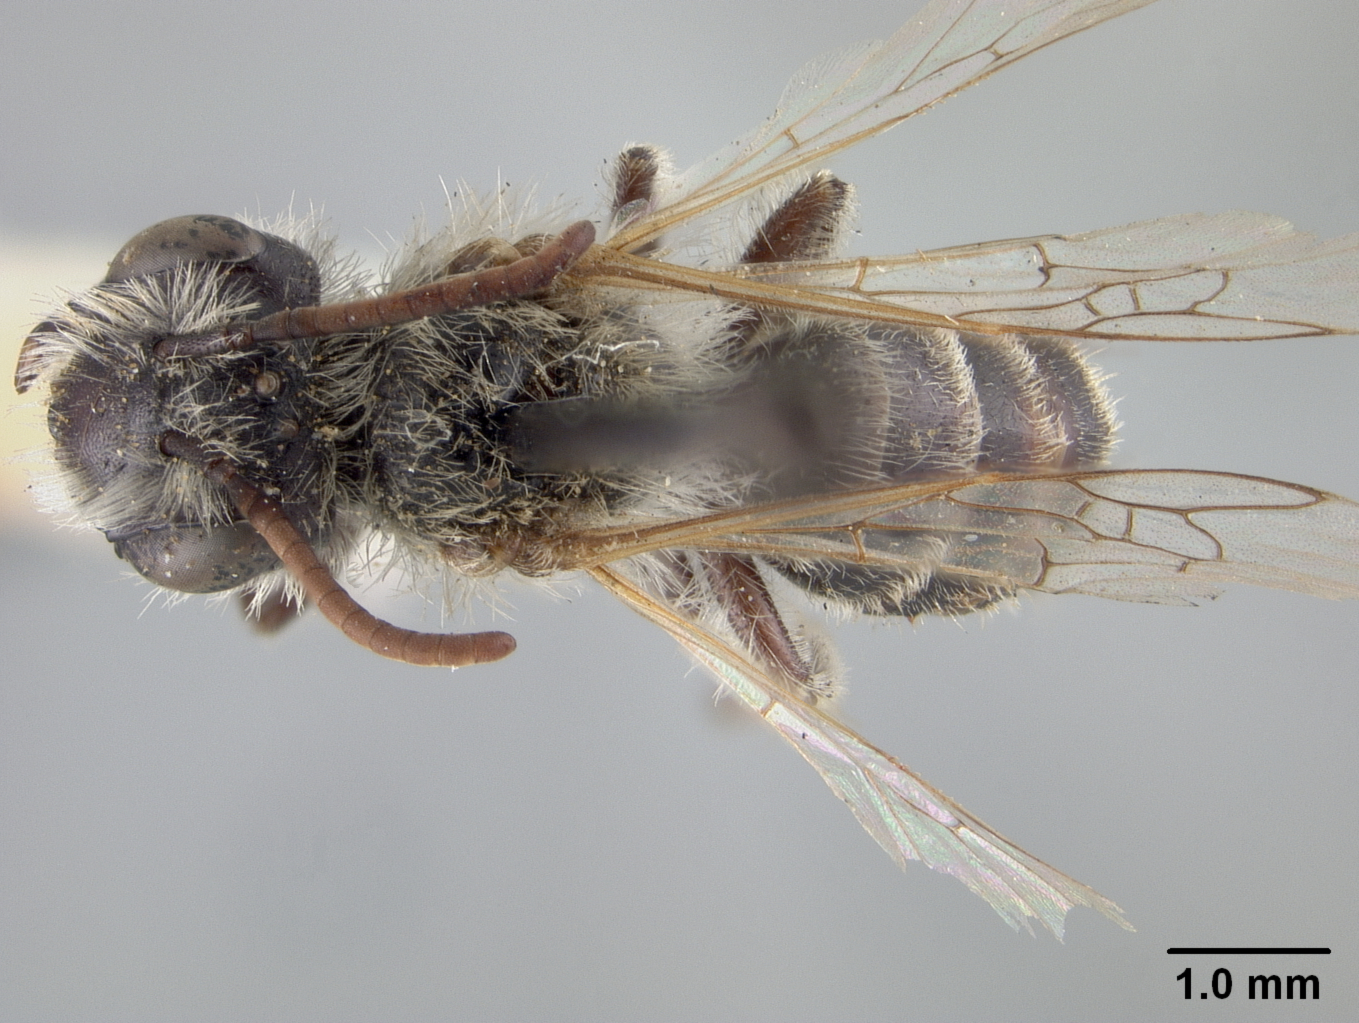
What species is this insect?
Andrena canadensis
